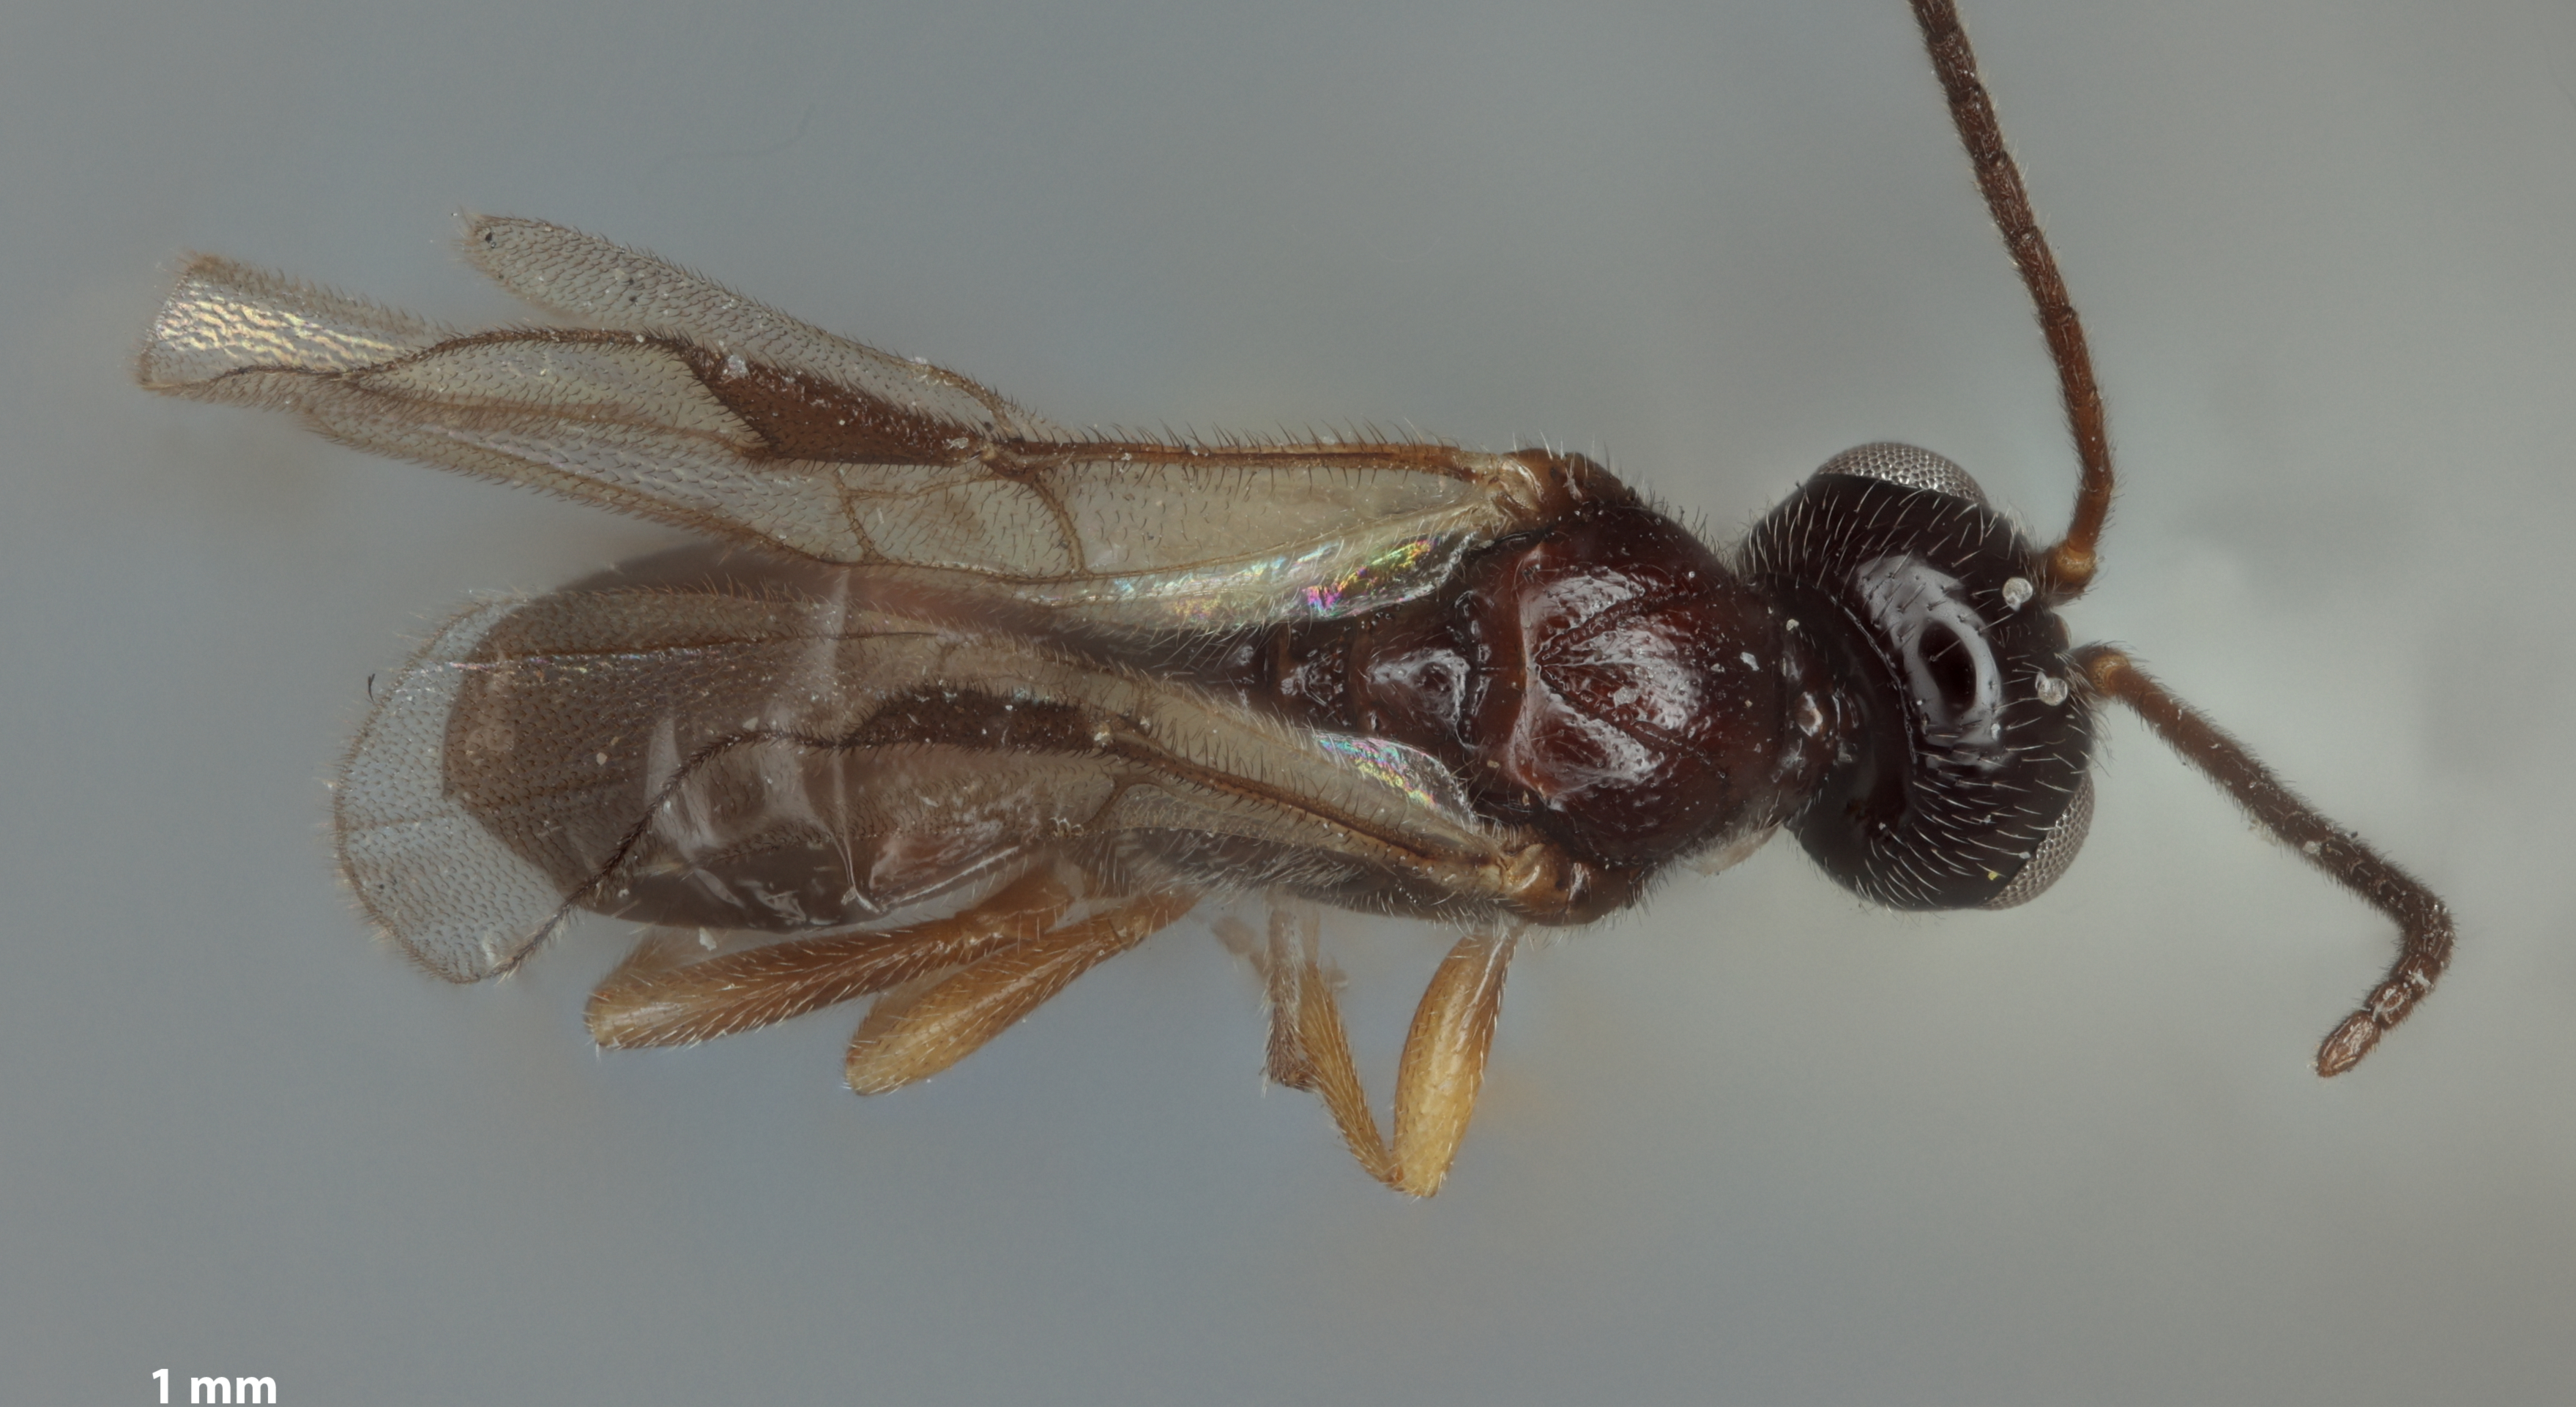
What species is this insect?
Eubazus tumorulus
